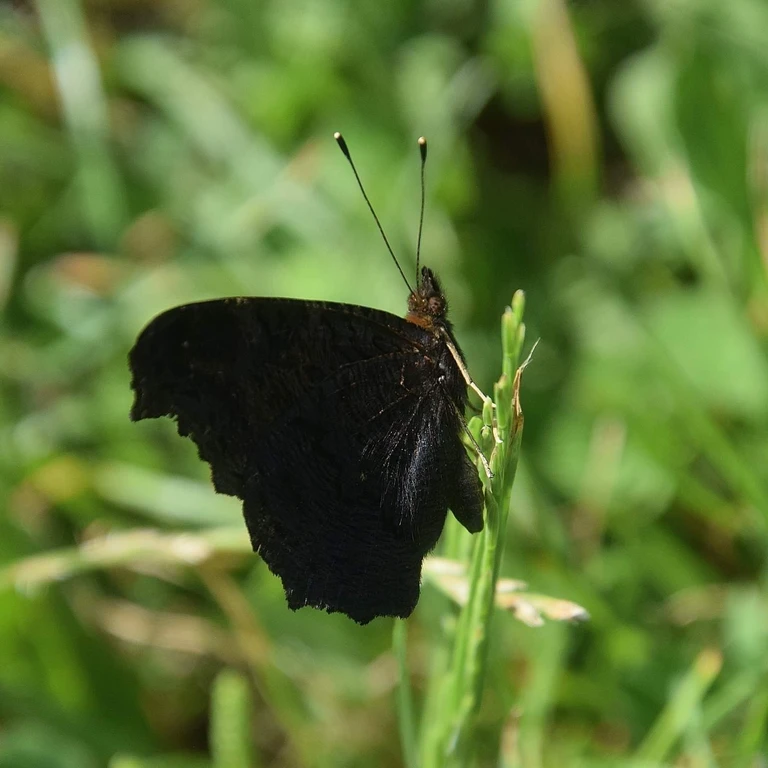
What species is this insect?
Aglais io
